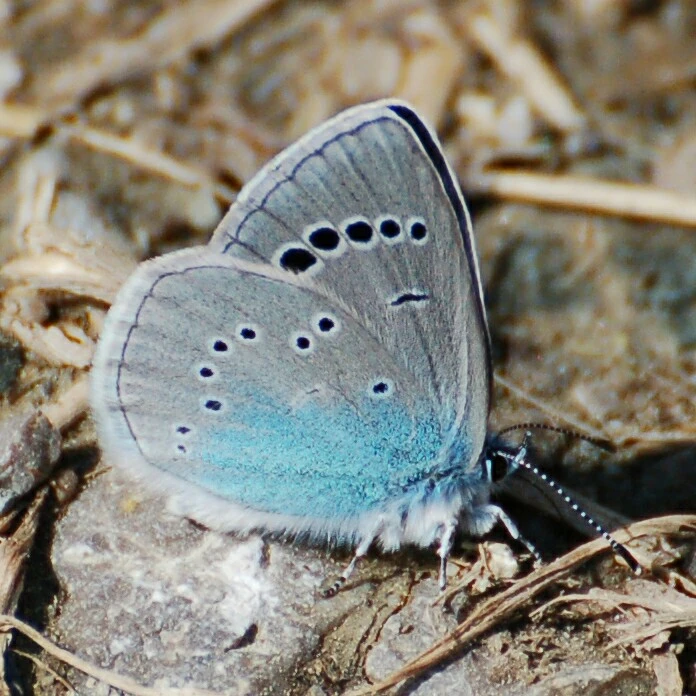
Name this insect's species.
Glaucopsyche alexis
